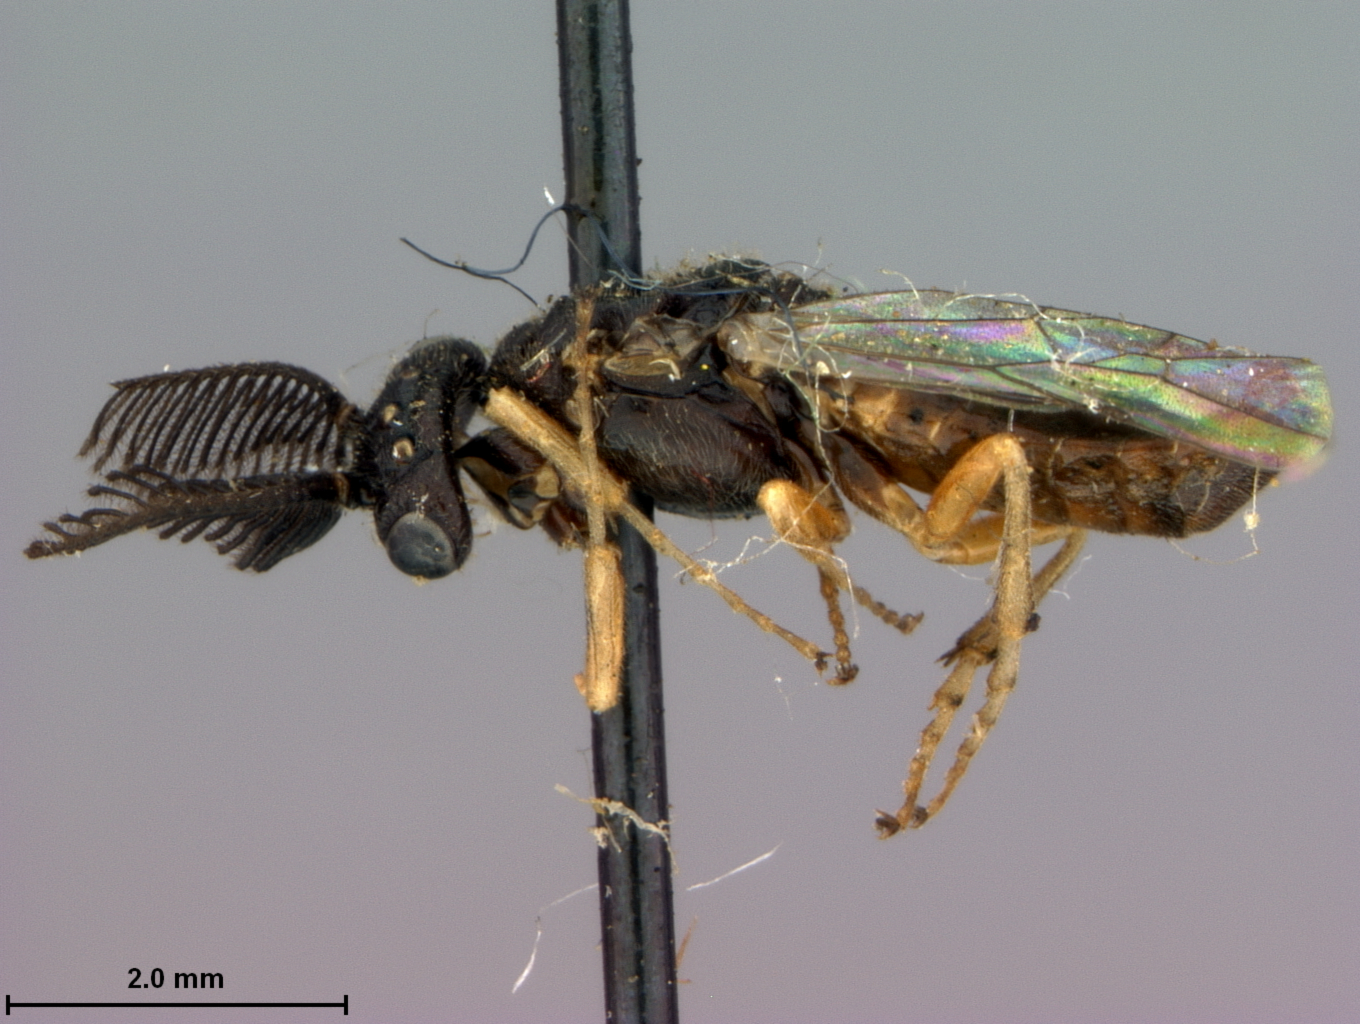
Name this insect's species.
Lophyrus hypomelas
